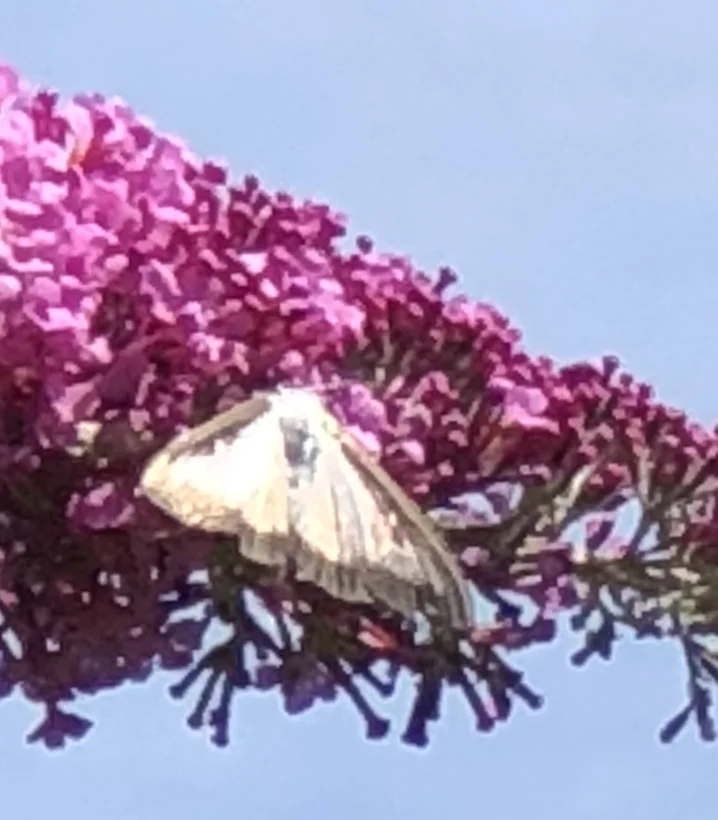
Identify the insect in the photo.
Cydalima perspectalis
